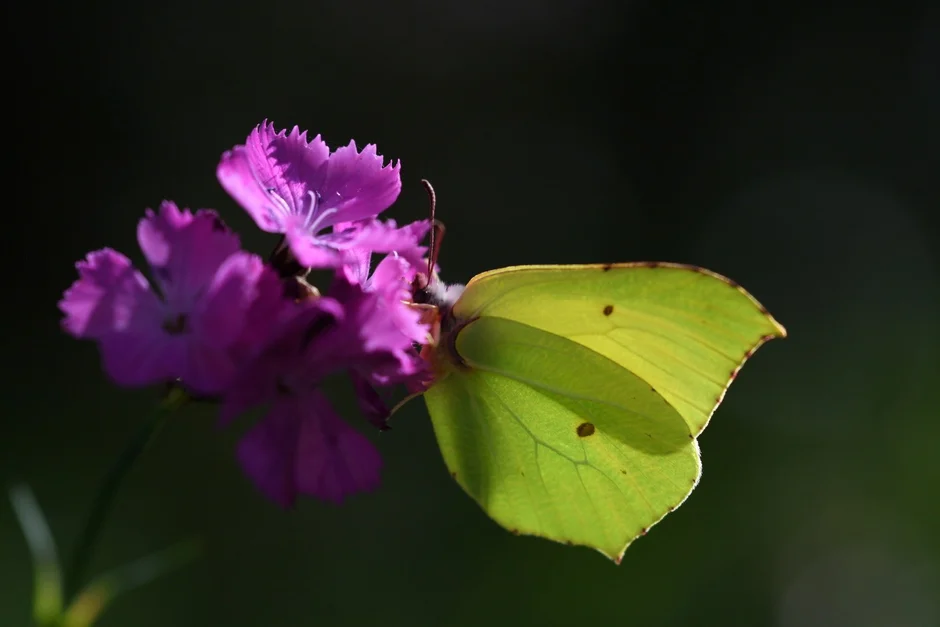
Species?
Gonepteryx rhamni
